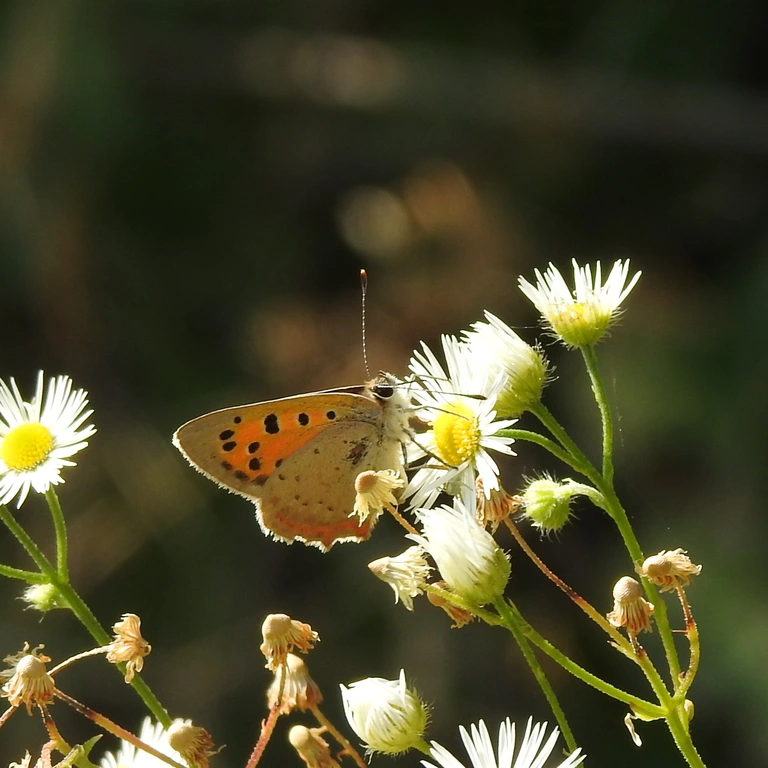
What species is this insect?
Lycaena phlaeas
